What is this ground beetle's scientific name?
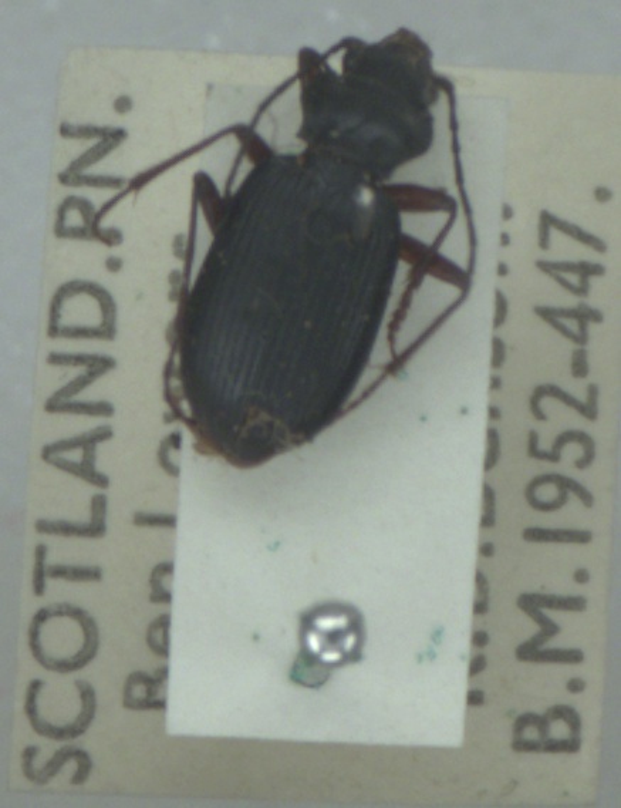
Nebria rufescens
